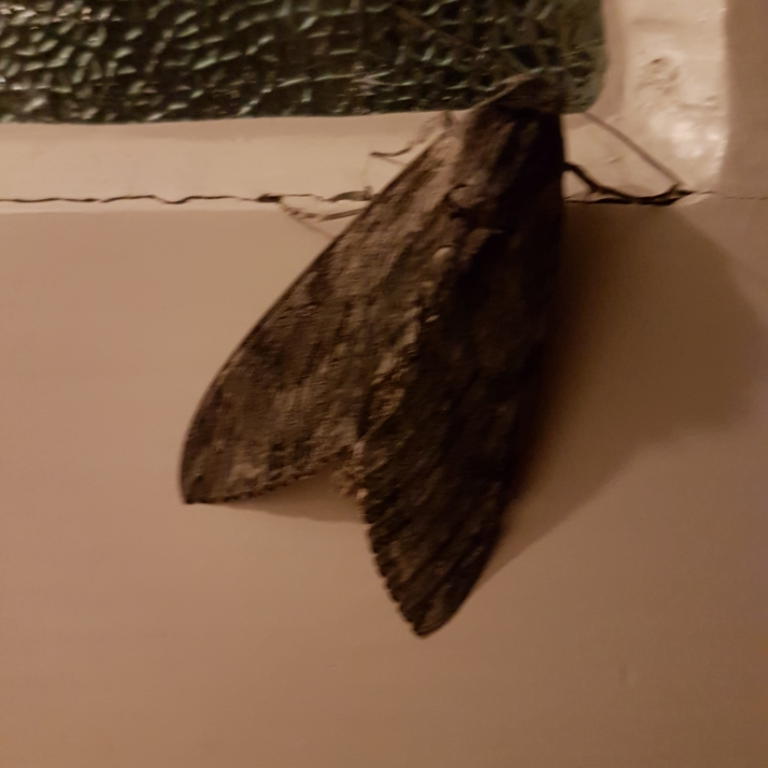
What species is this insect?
Agrius convolvuli
